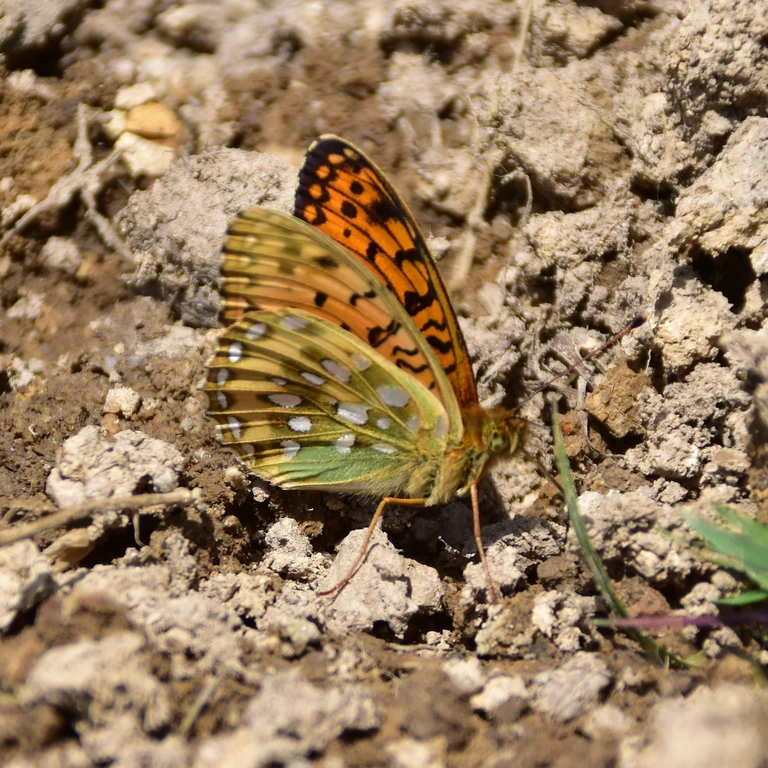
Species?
Speyeria aglaja
